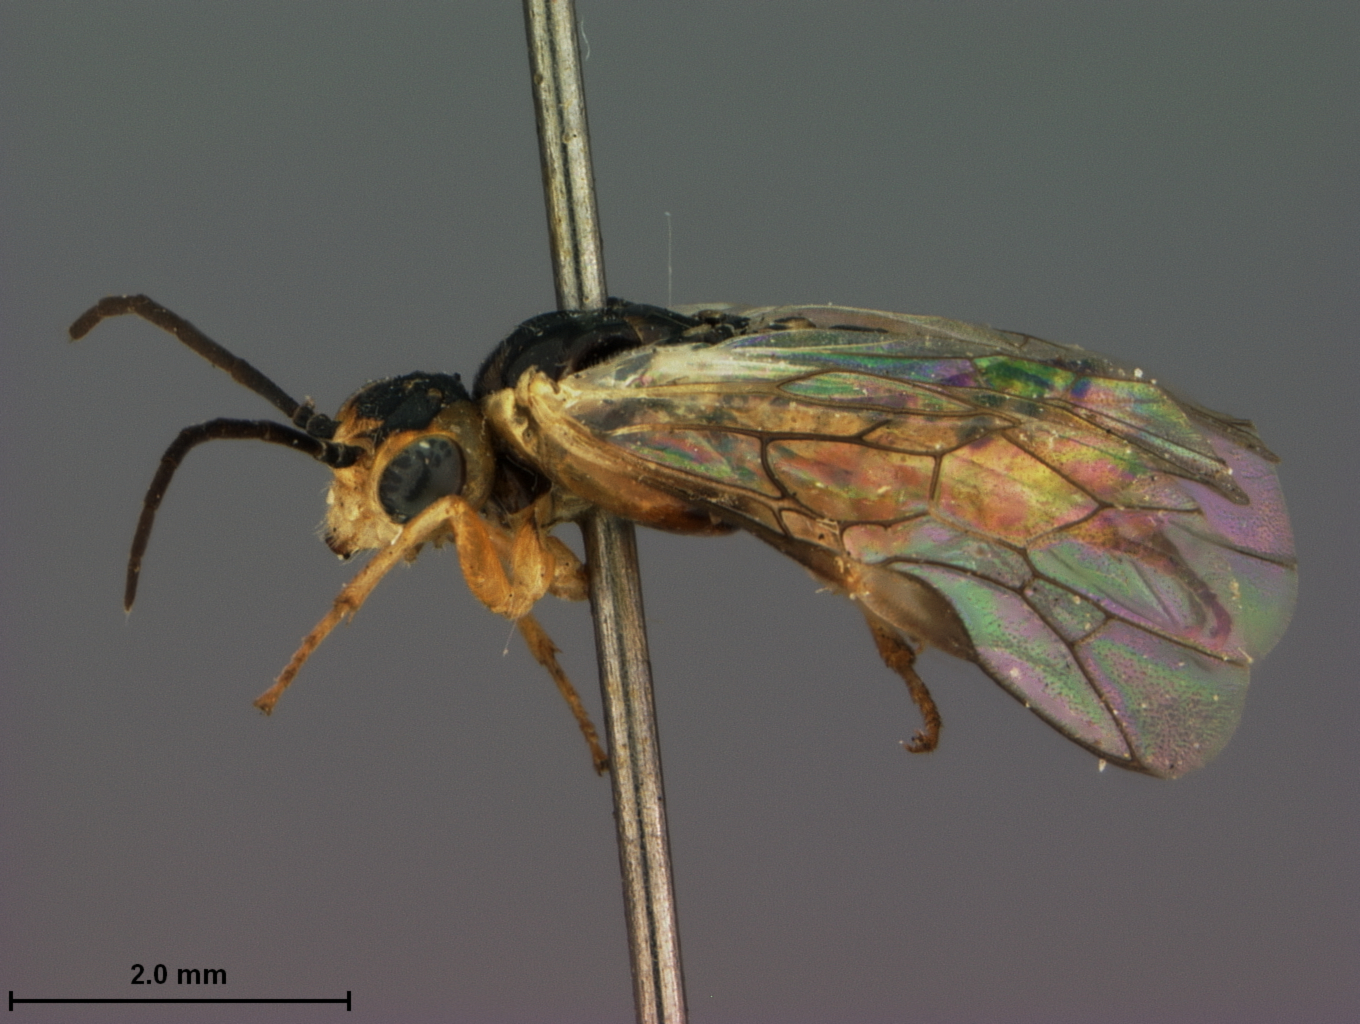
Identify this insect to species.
Pontania nevadensis
